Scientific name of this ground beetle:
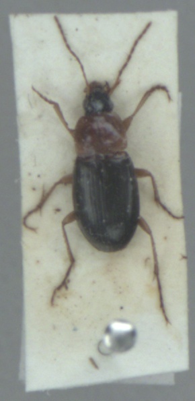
Calathus melanocephalus
